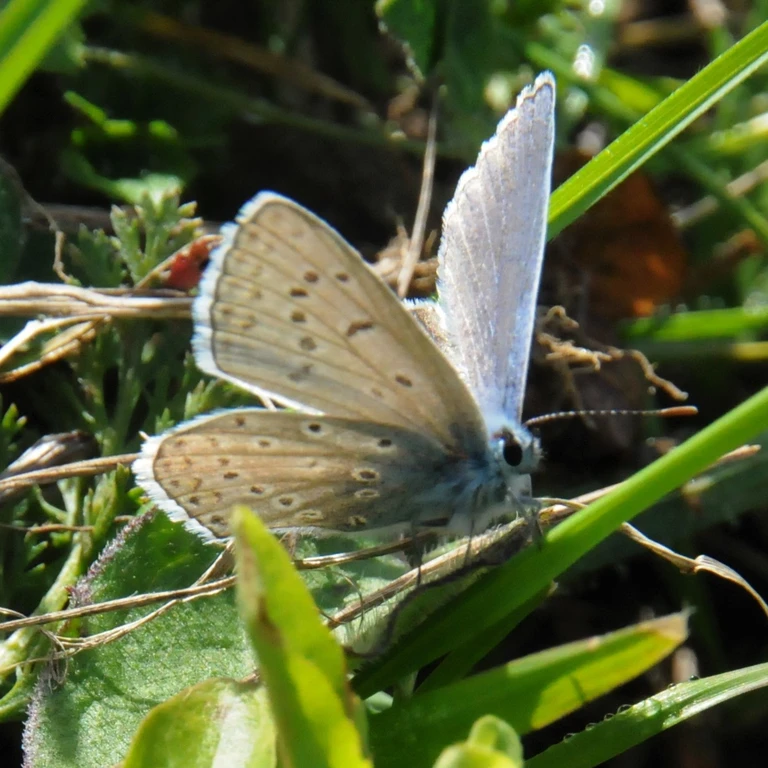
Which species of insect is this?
Polyommatus icarus
